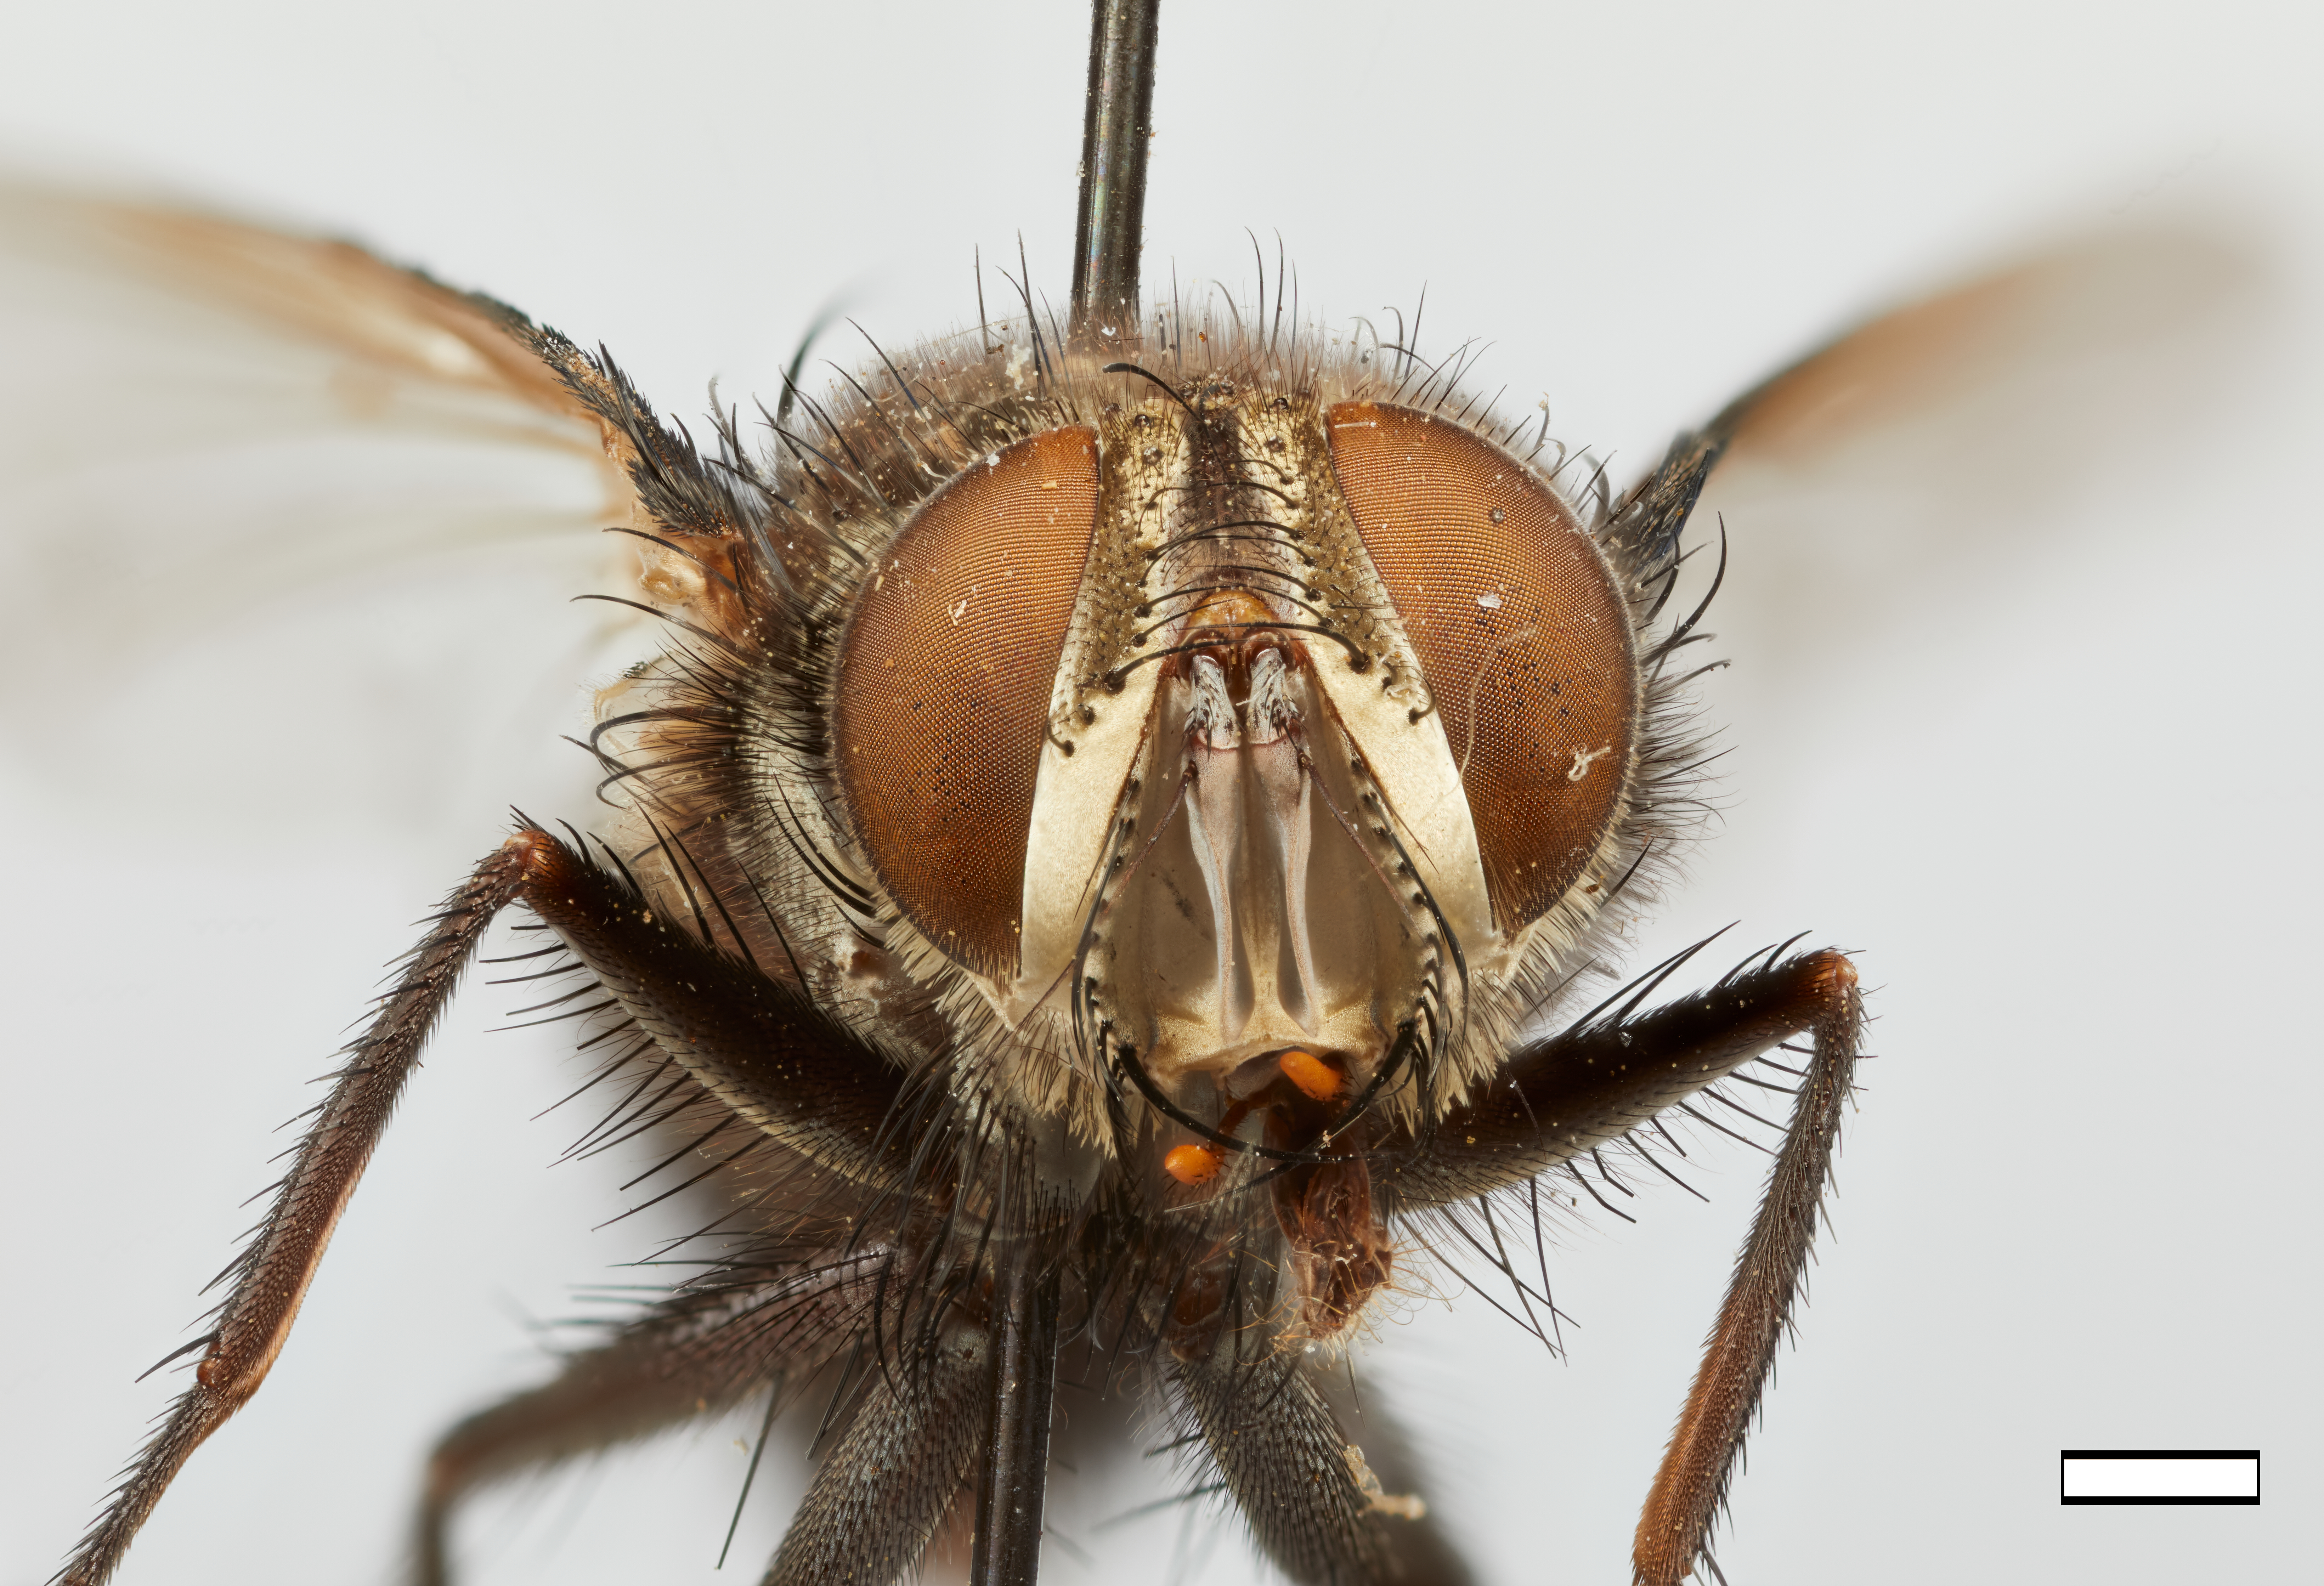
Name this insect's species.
Phorocera imitator
